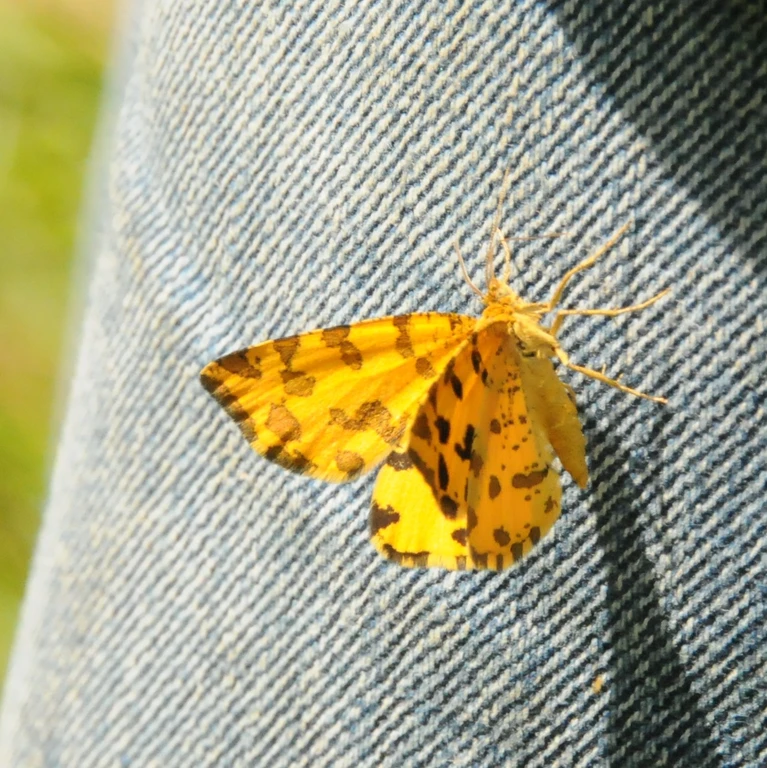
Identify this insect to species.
Pseudopanthera macularia
